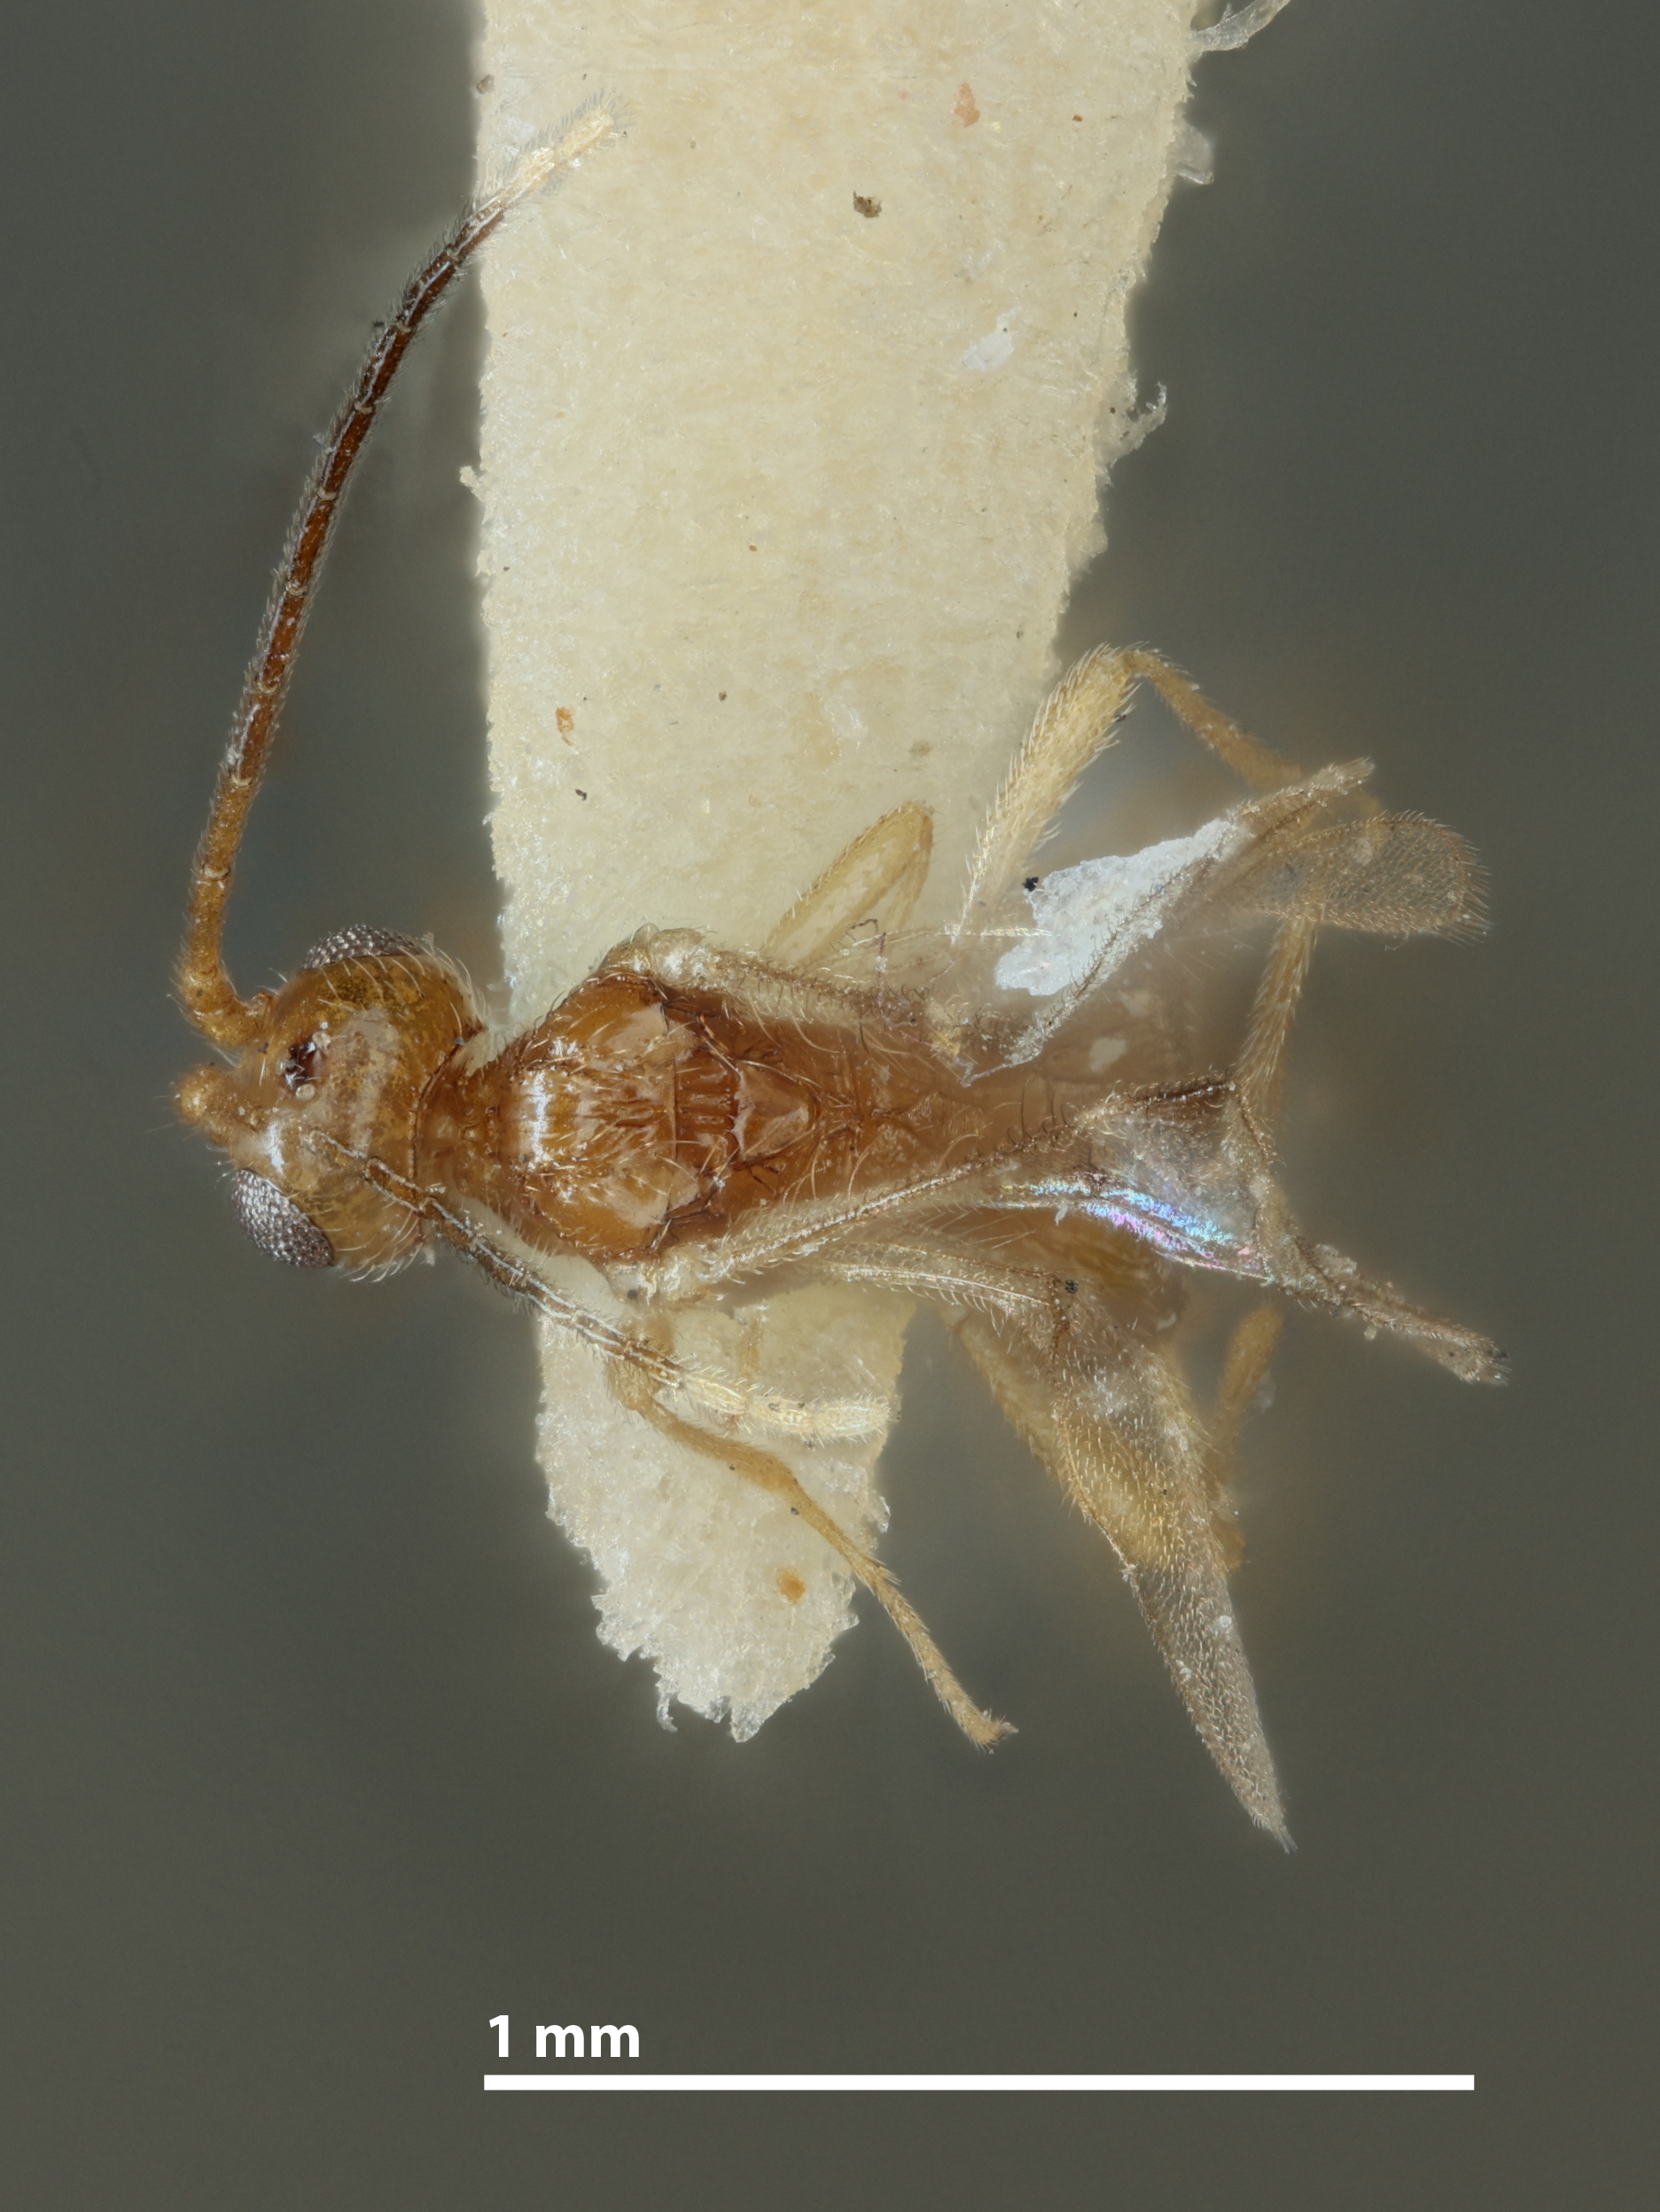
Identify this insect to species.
Acanthormius malayensis
